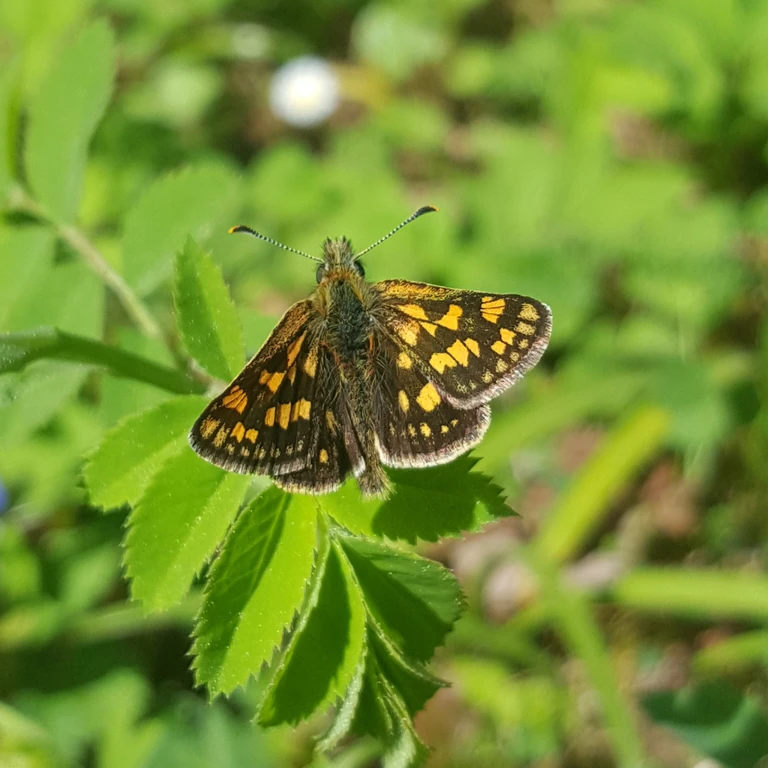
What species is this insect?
Carterocephalus palaemon
